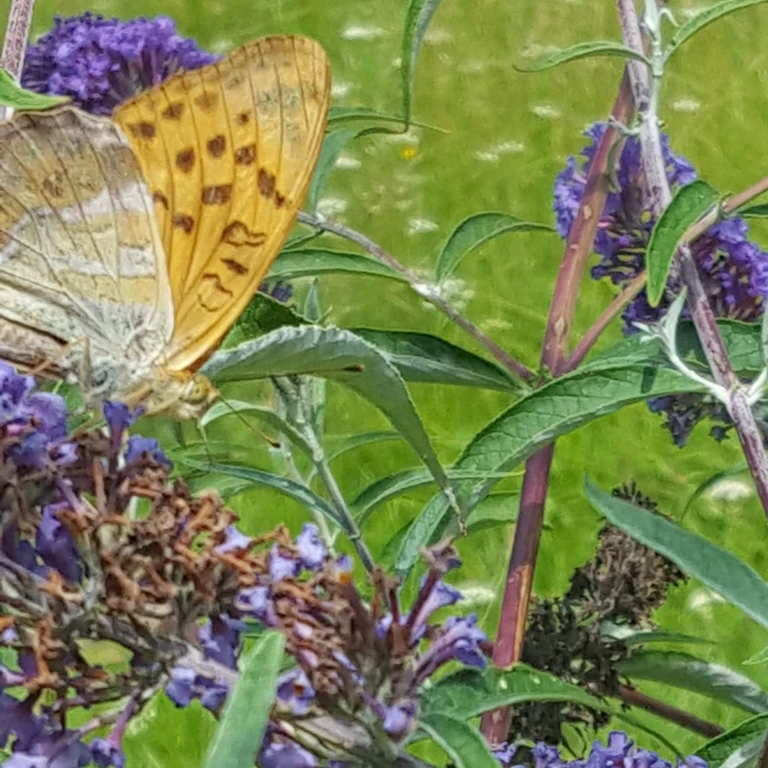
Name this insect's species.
Argynnis paphia
